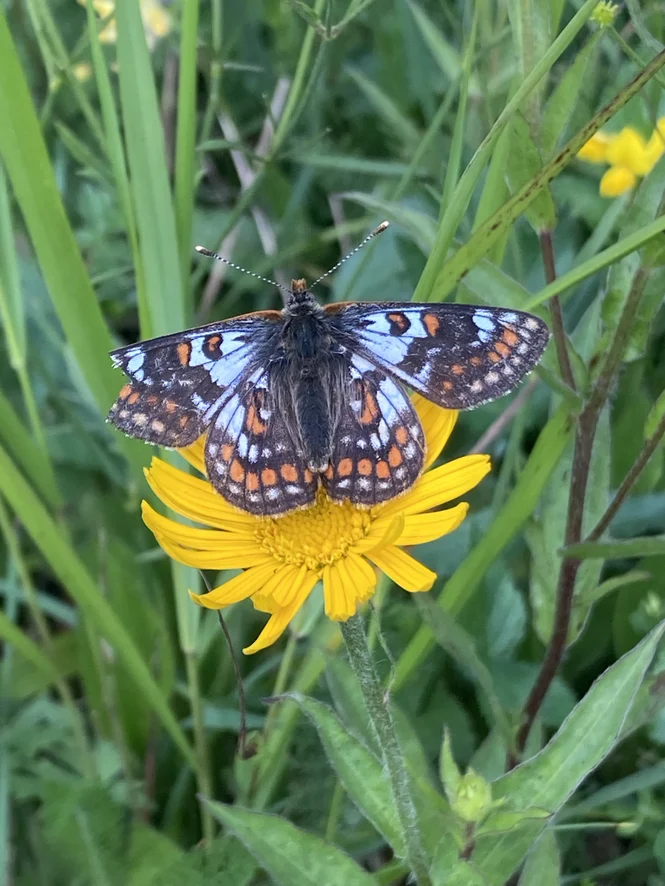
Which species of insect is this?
Euphydryas cynthia (also Hypodryas cynthia)
